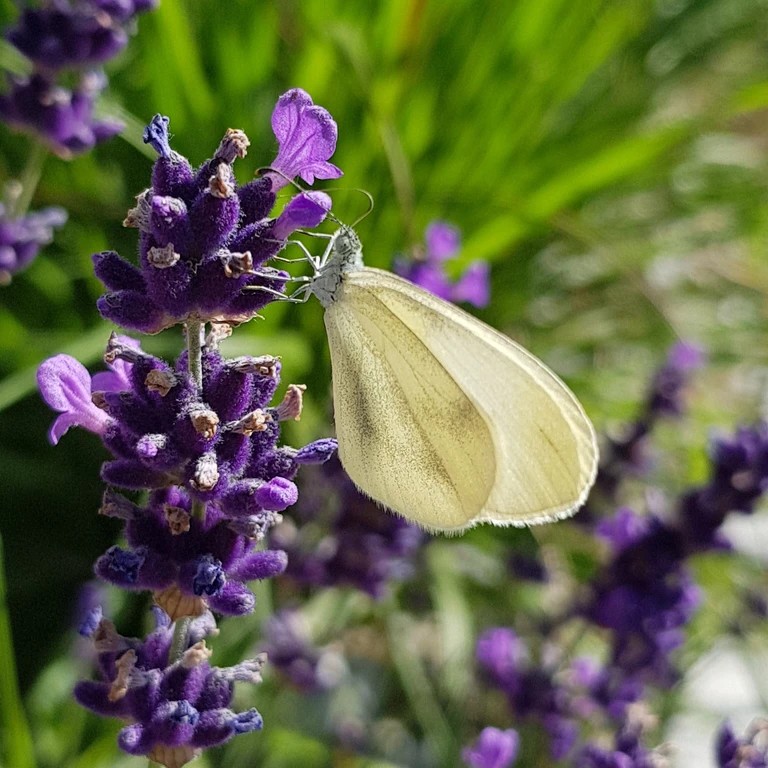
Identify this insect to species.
Leptidea sinapis/juvernica
